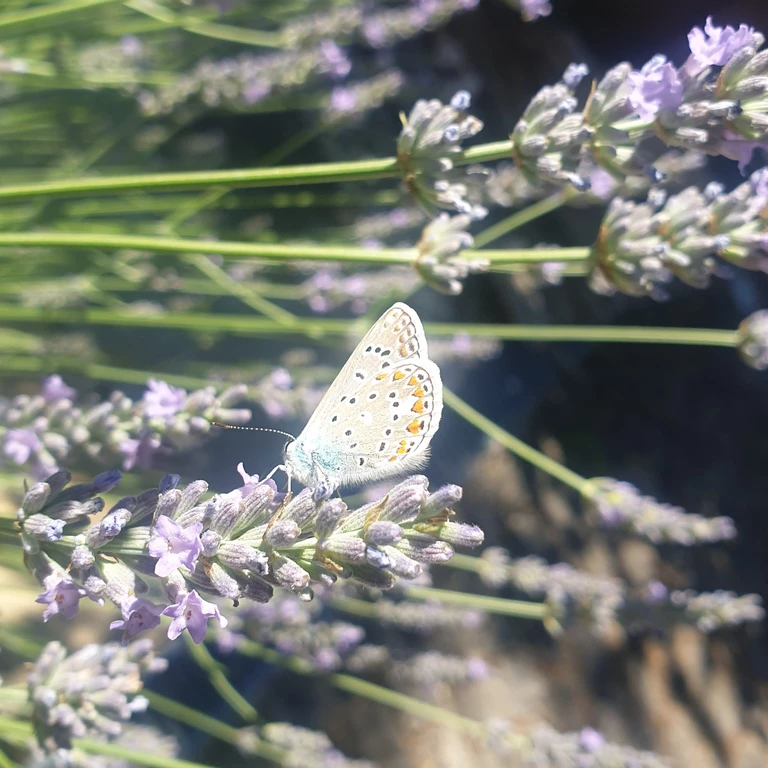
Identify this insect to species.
Polyommatus icarus
